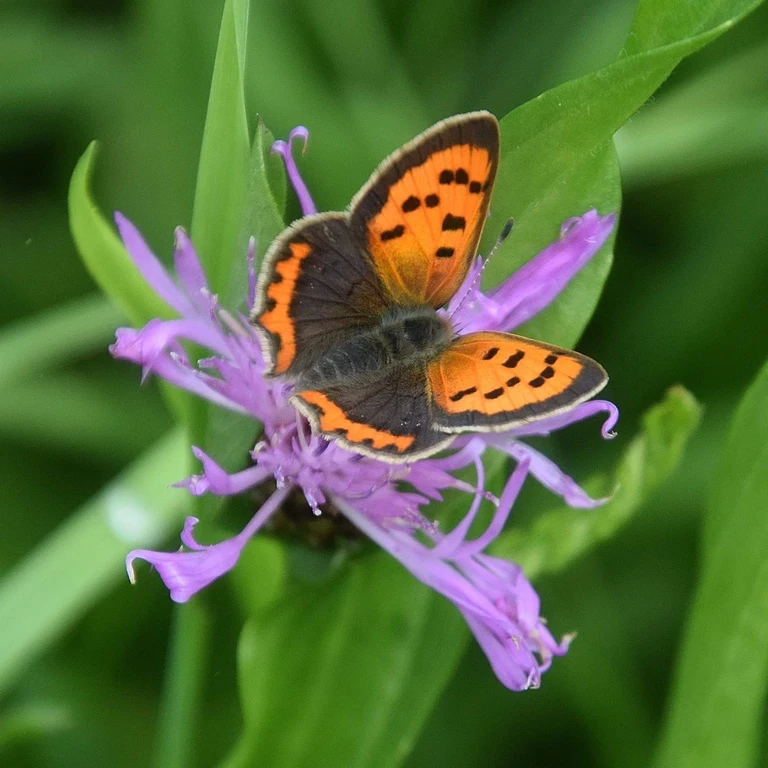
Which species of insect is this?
Lycaena phlaeas
